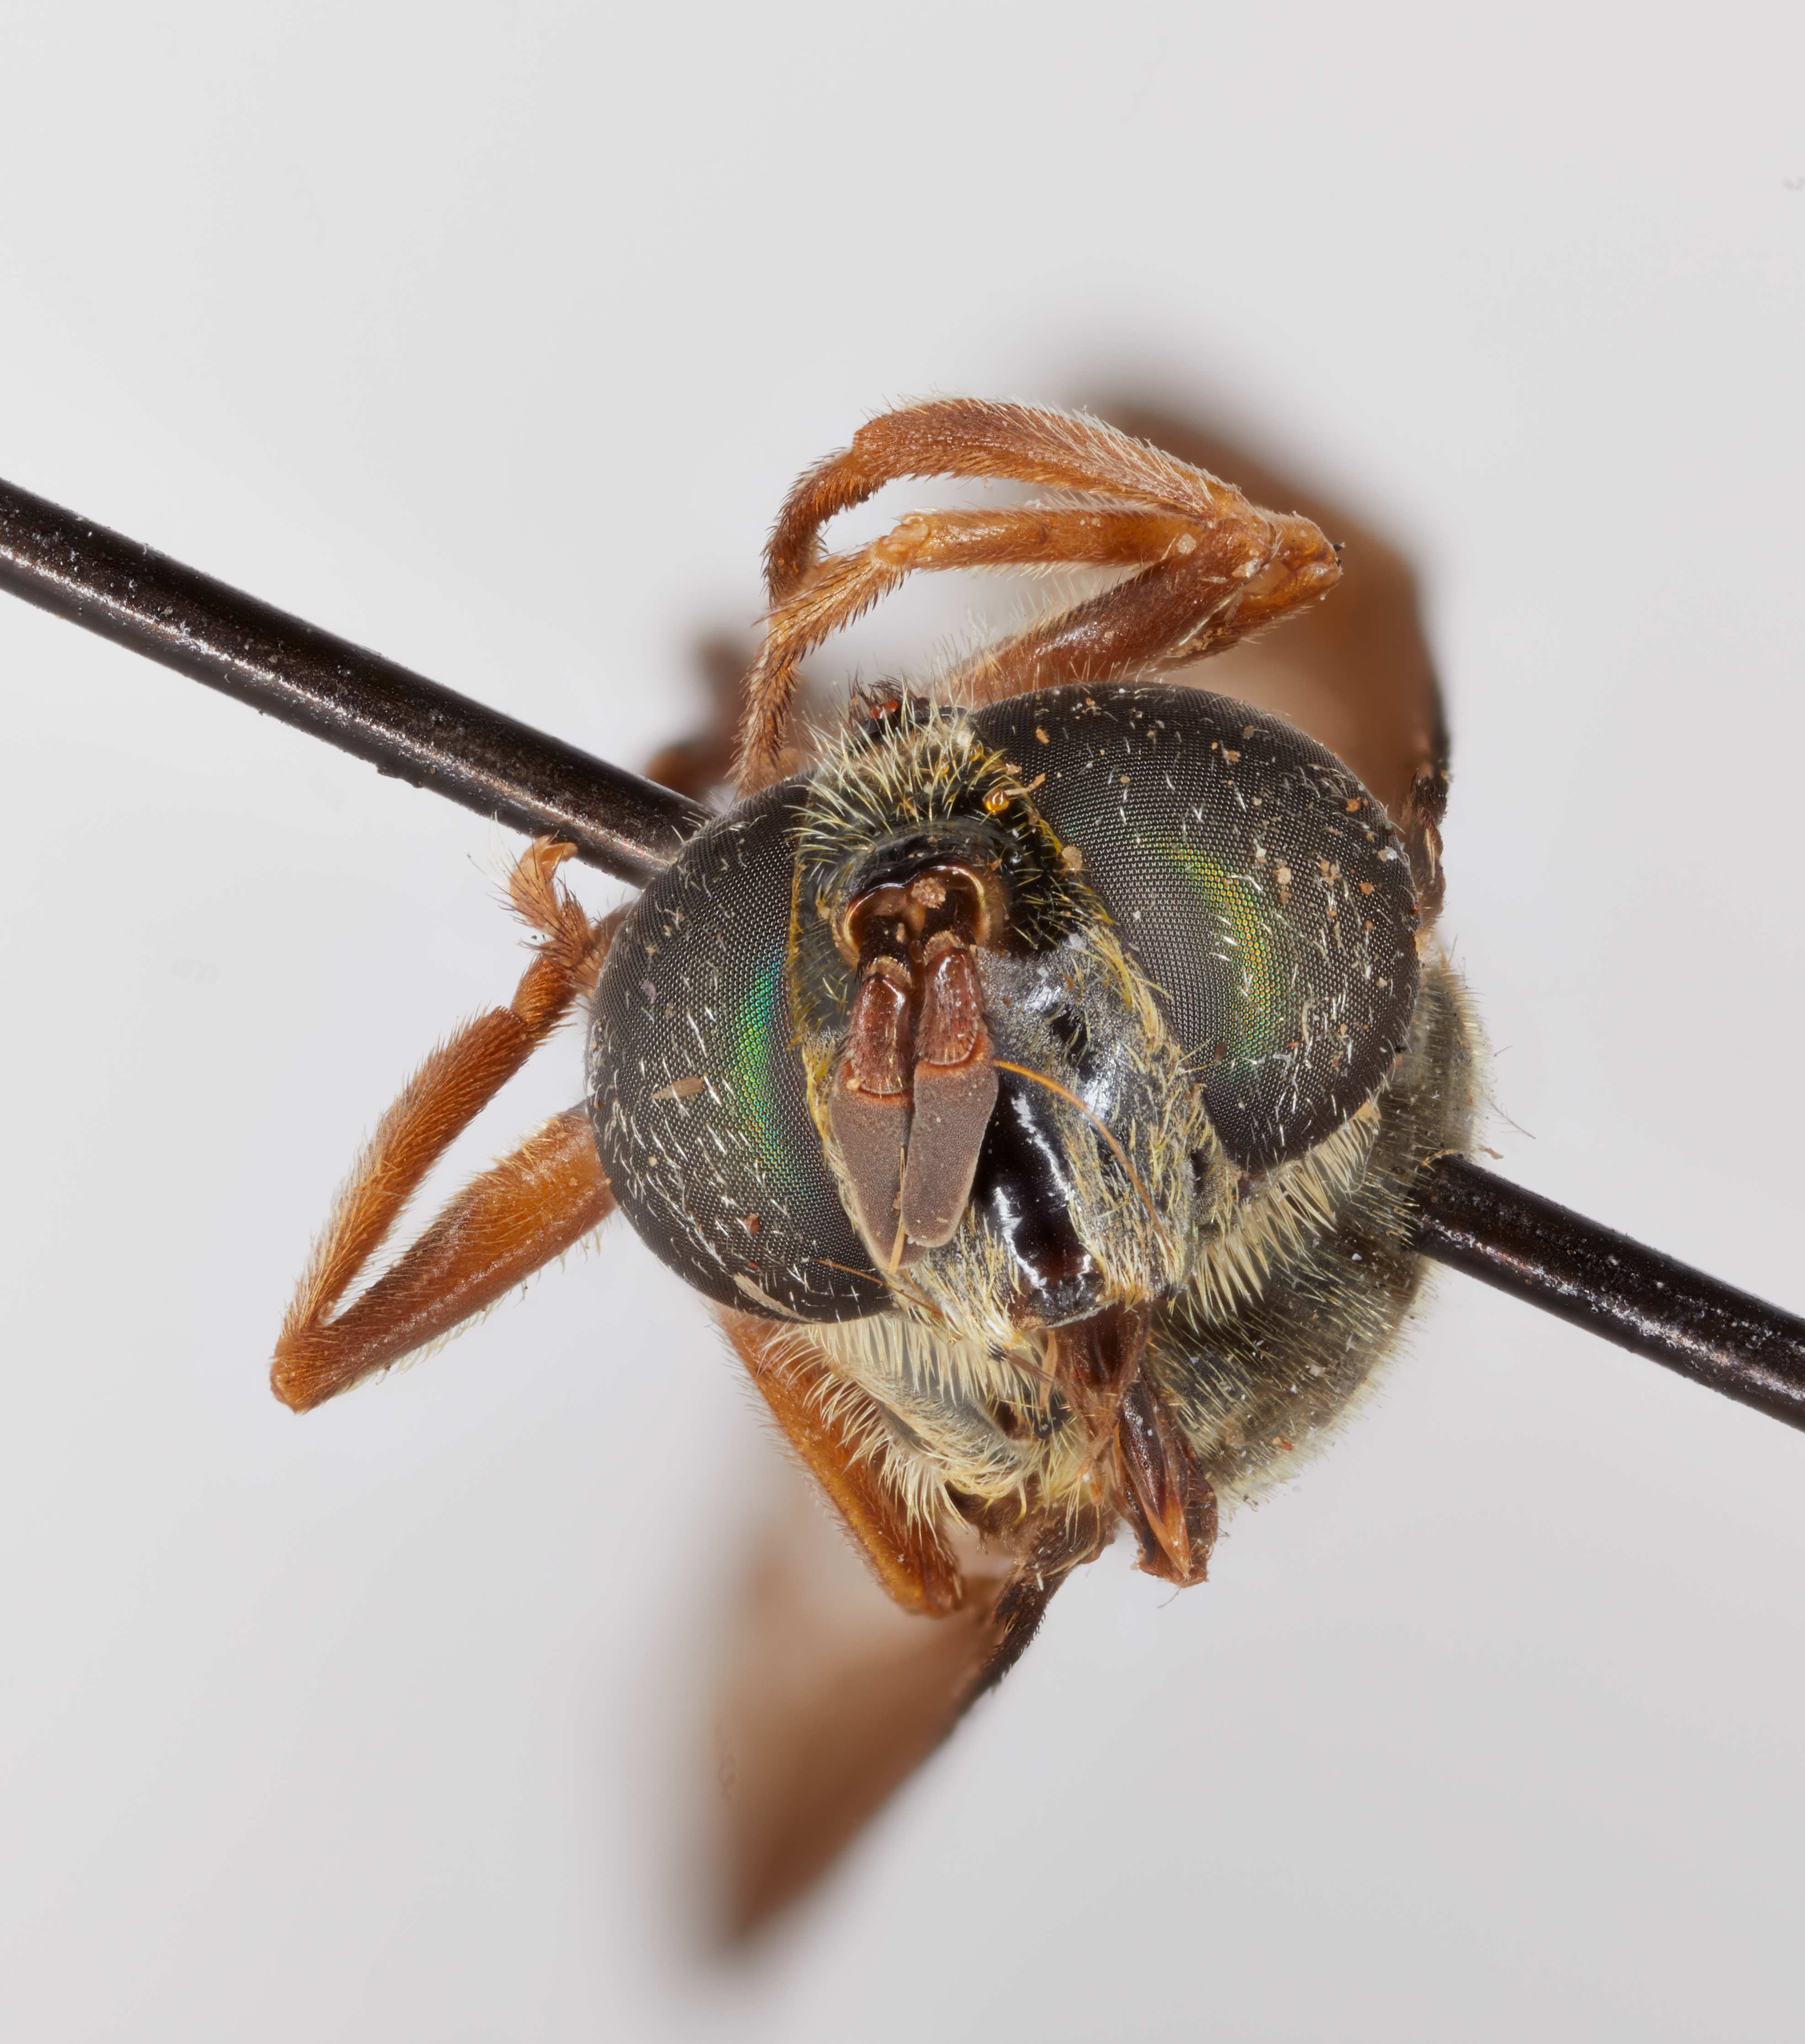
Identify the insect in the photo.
Quichuana knabi
